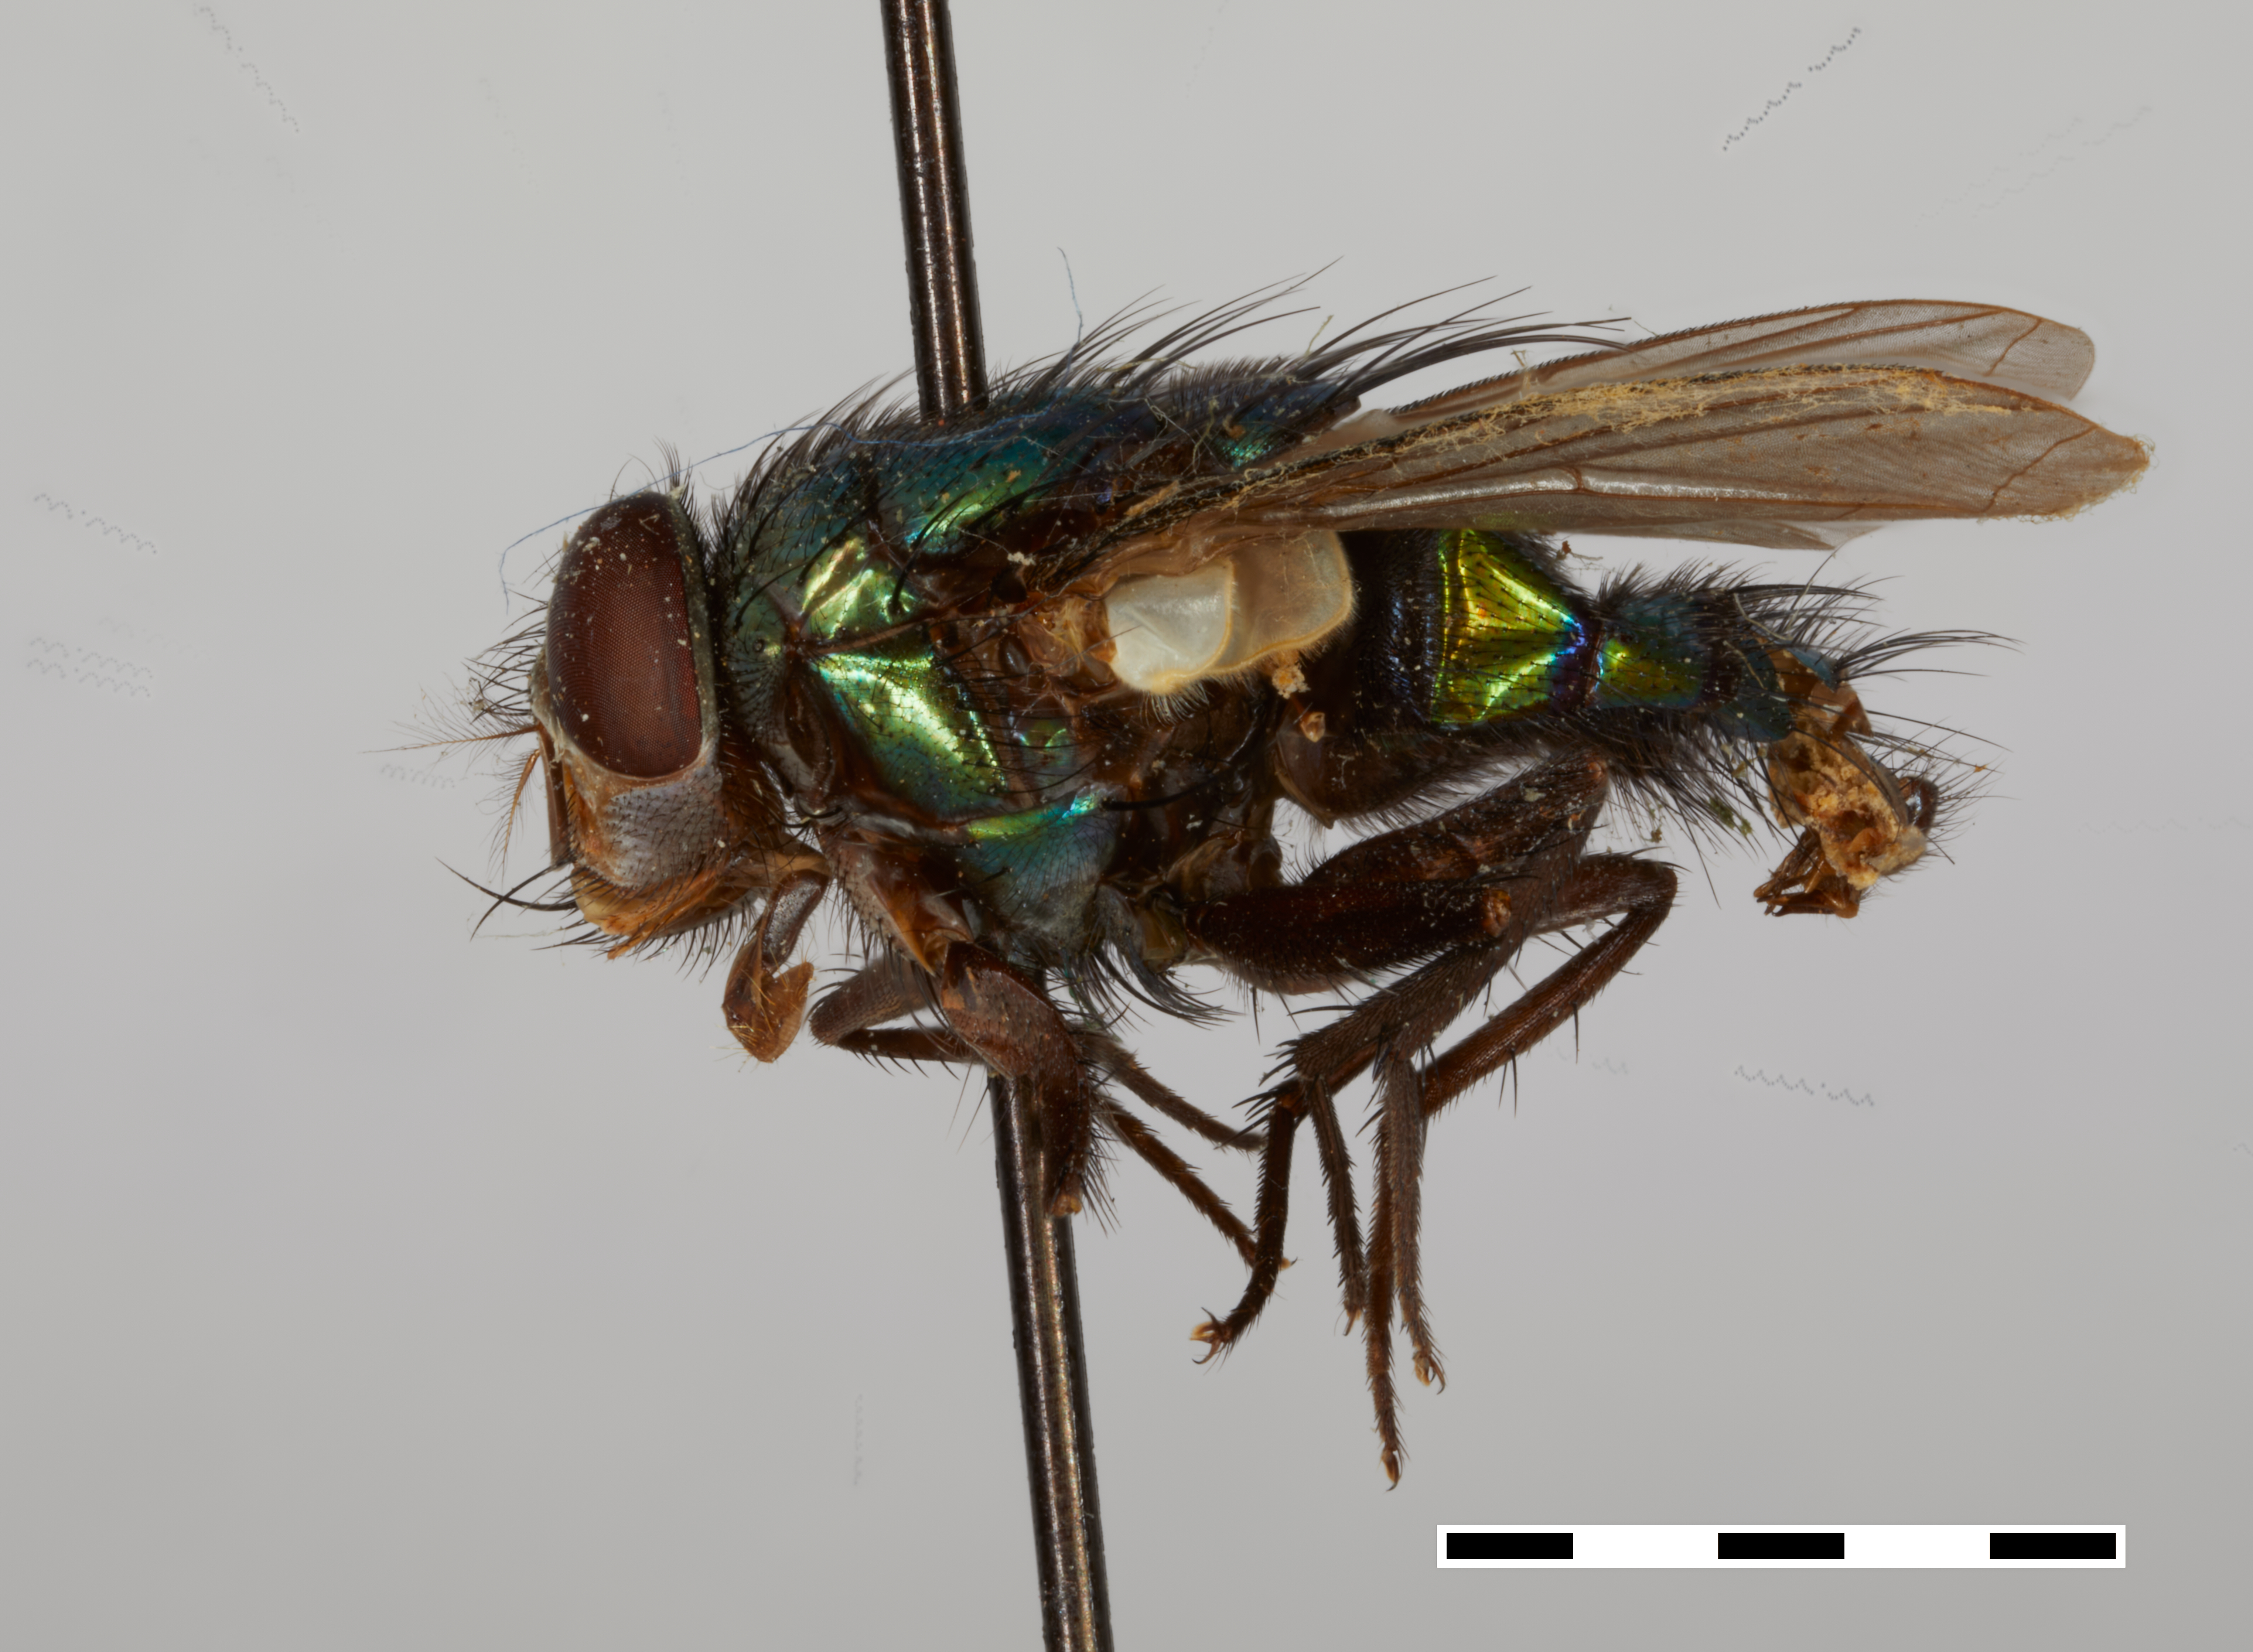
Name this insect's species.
Hemipyrellia ligurriens (also Lucilia albopilosa)
